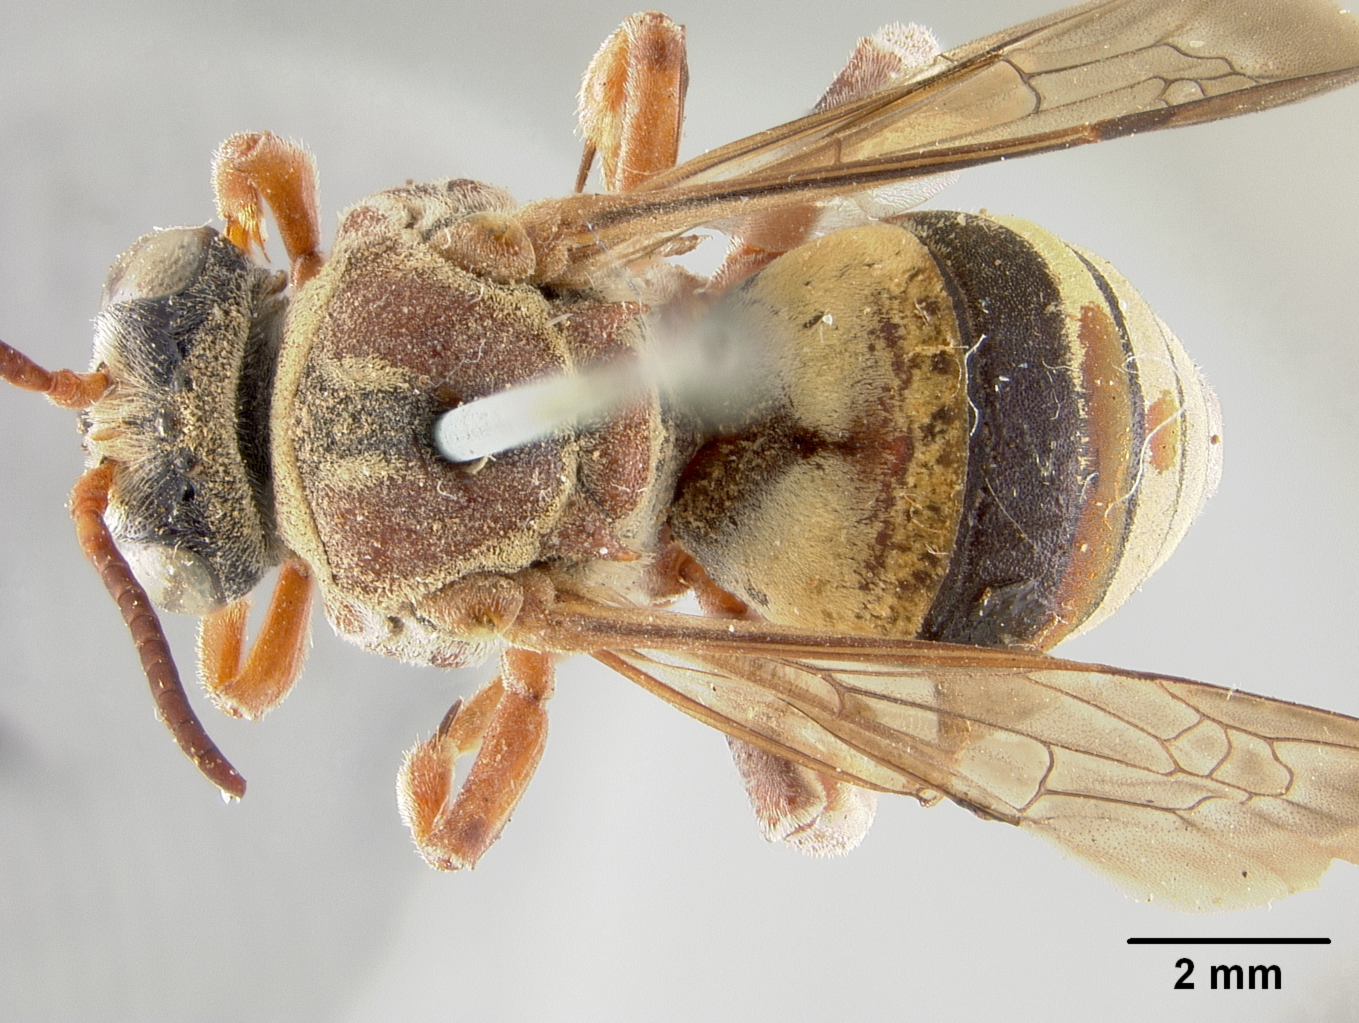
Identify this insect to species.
Triepeolus pimarum
